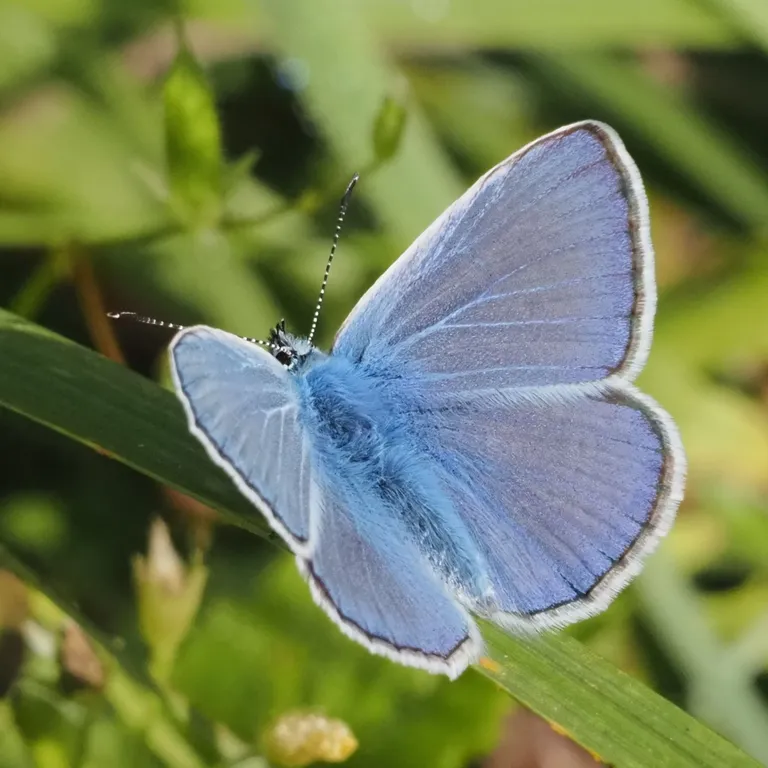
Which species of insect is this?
Polyommatus icarus
